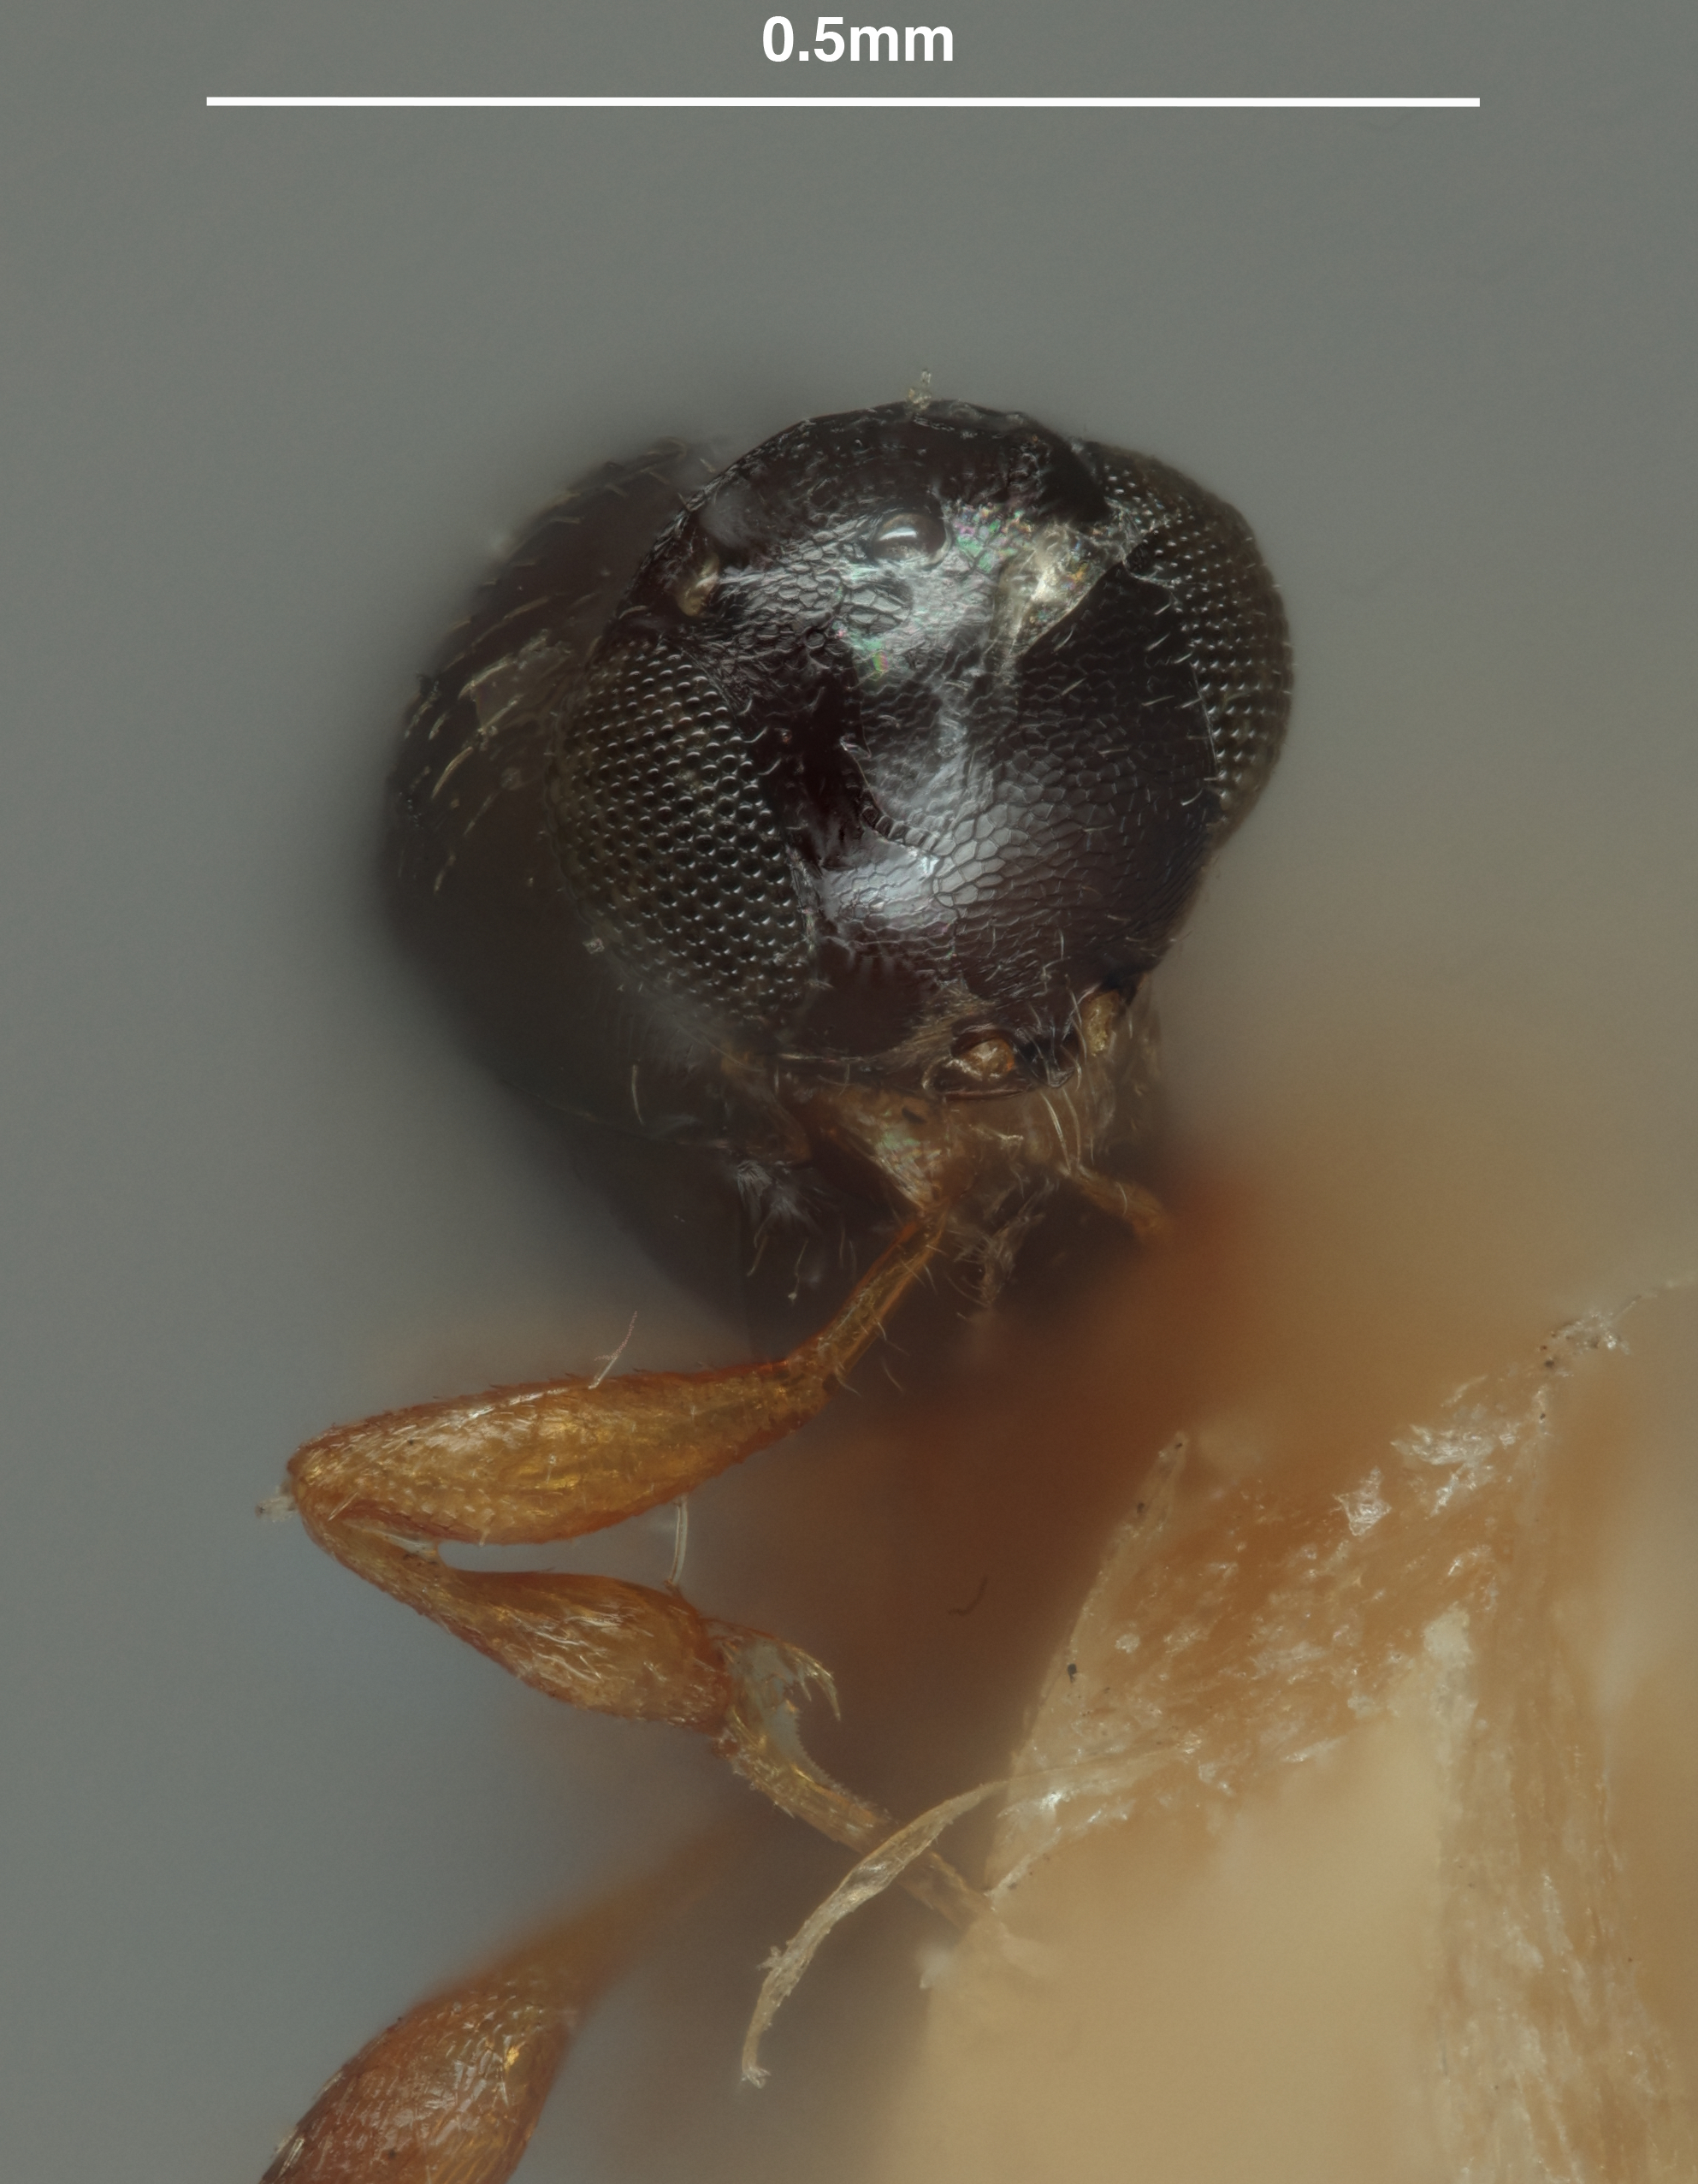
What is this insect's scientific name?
Amblyaspis americana
